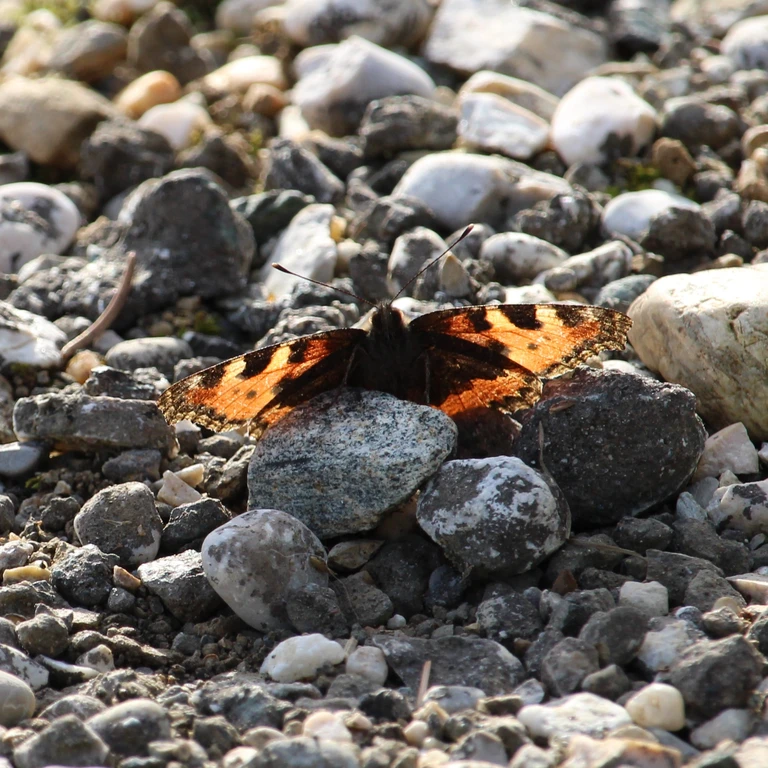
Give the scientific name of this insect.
Aglais urticae
